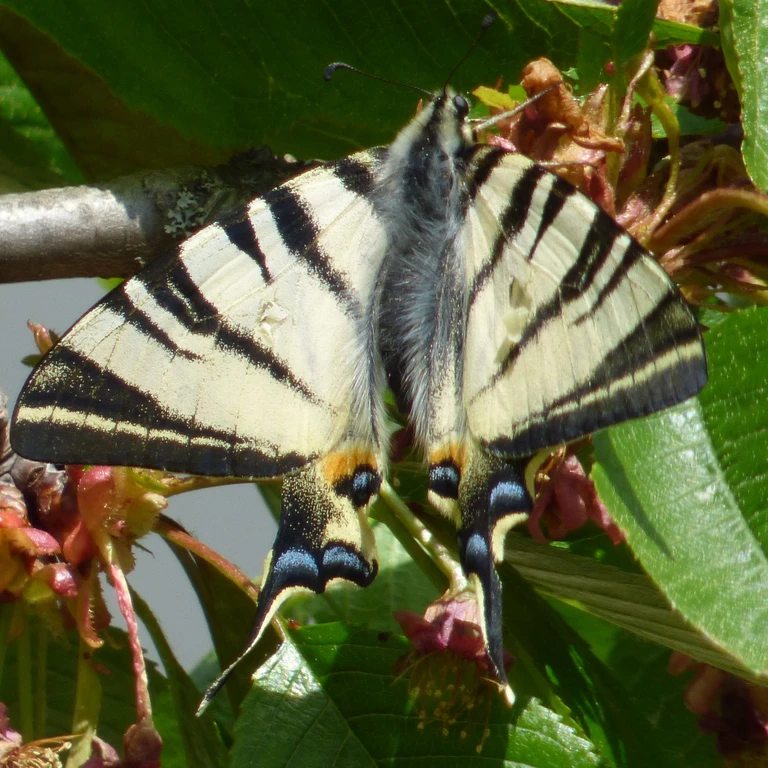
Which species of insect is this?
Iphiclides podalirius
